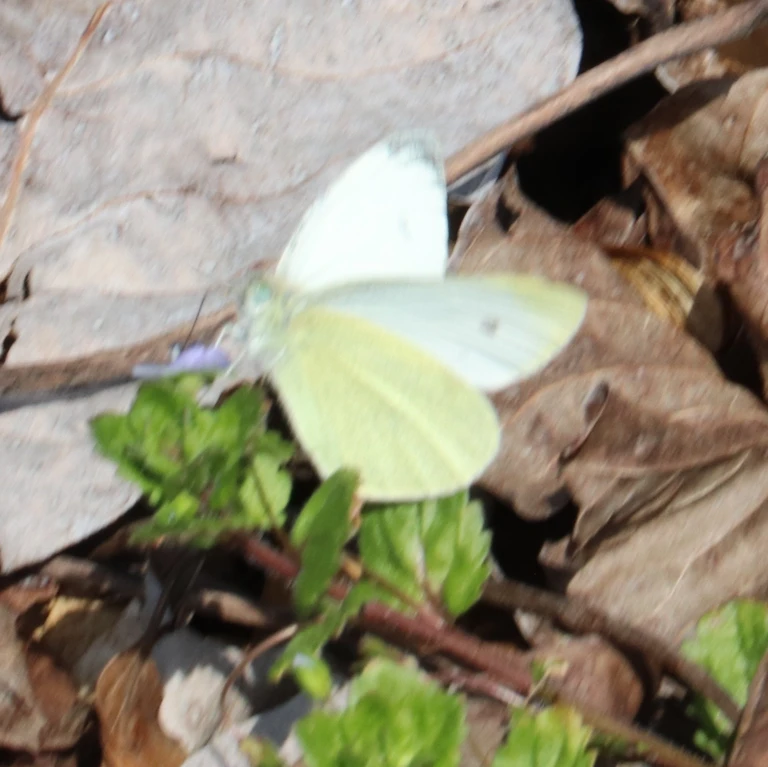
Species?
Pieris rapae
